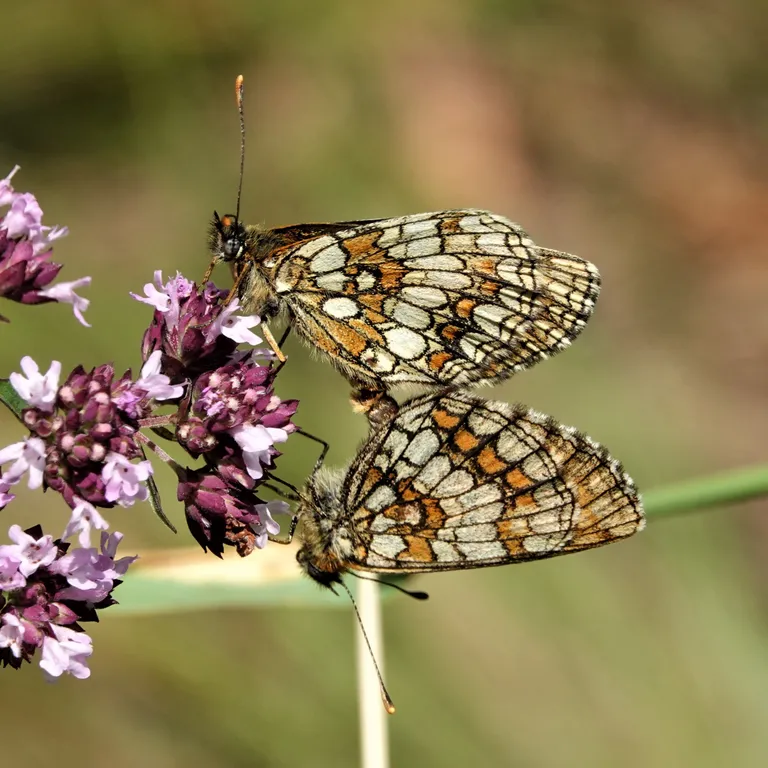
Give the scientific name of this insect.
Melitaea athalia
